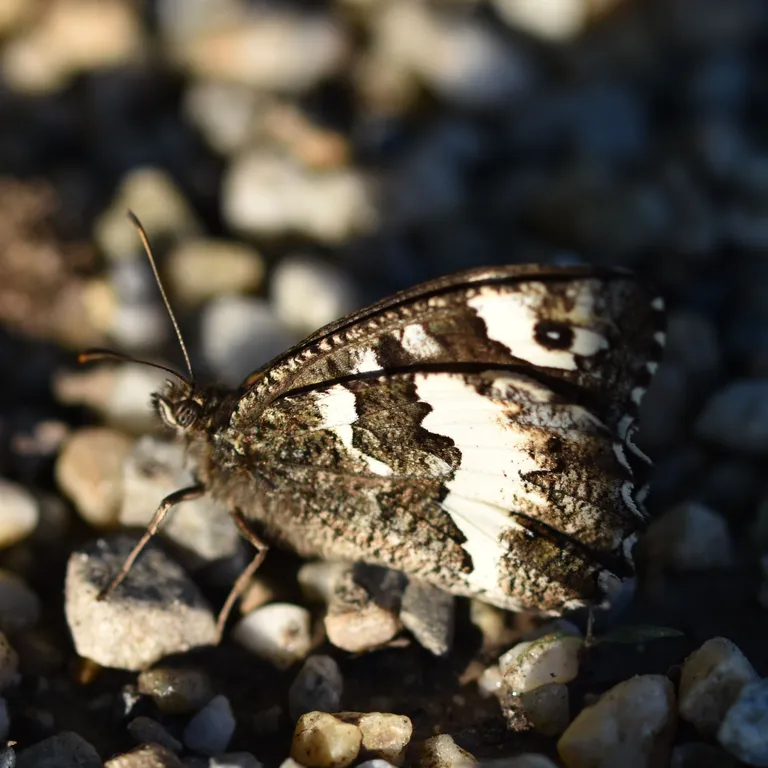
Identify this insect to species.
Brintesia circe
